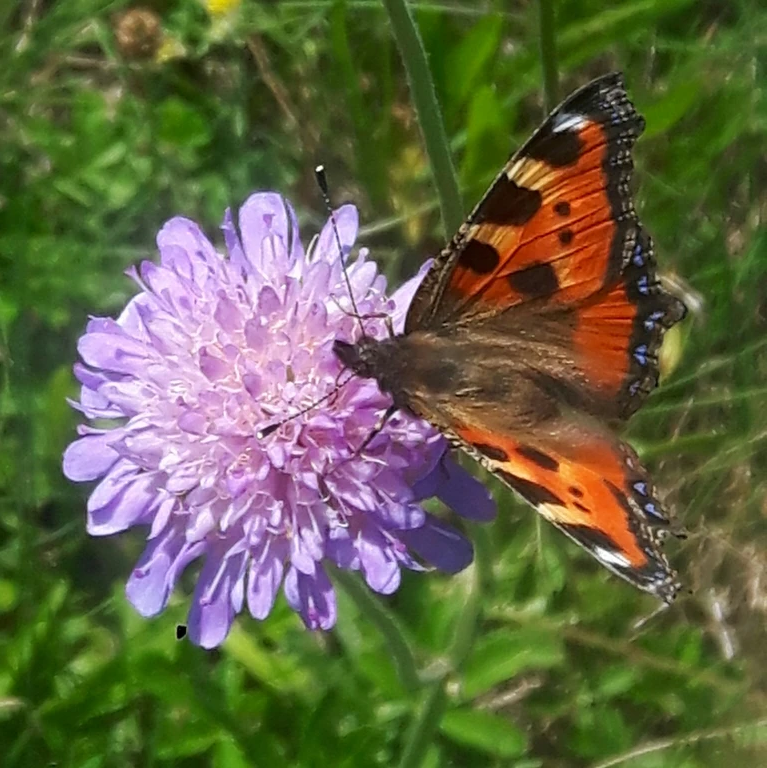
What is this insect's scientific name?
Aglais urticae
